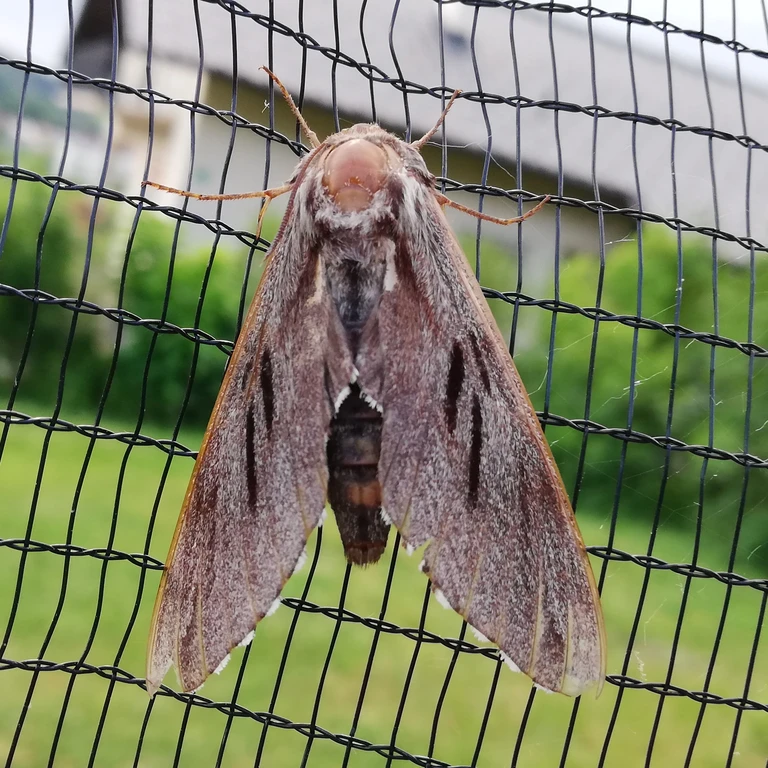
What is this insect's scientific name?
Sphinx pinastri
